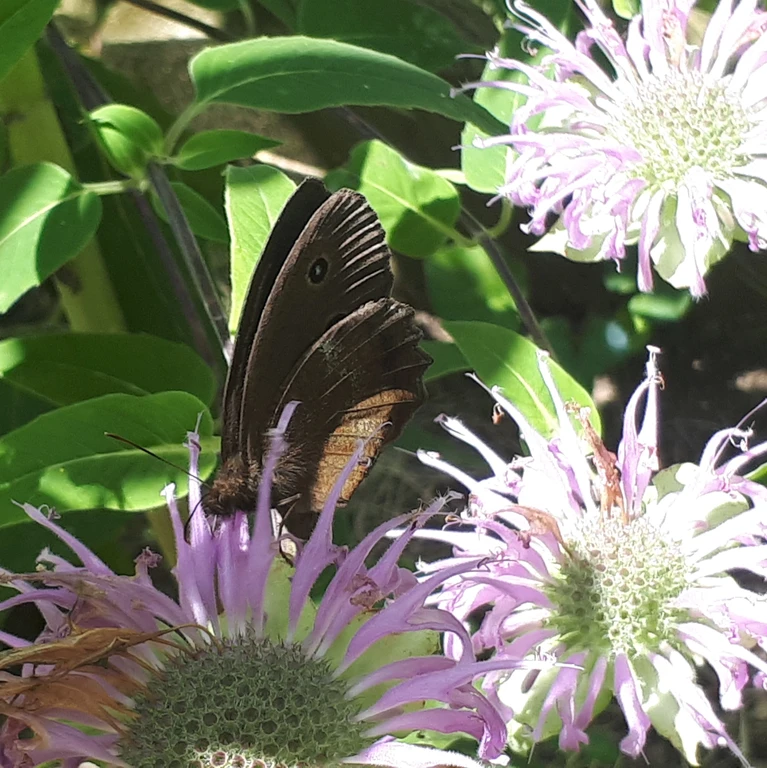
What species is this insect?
Minois dryas
